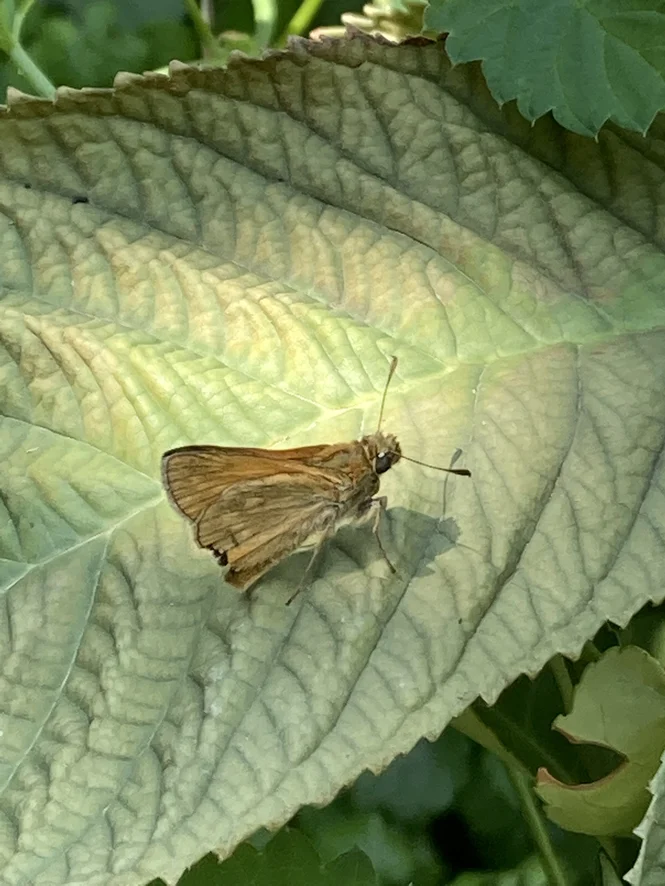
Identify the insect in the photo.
Ochlodes sylvanus (also Ochlodes venata)
